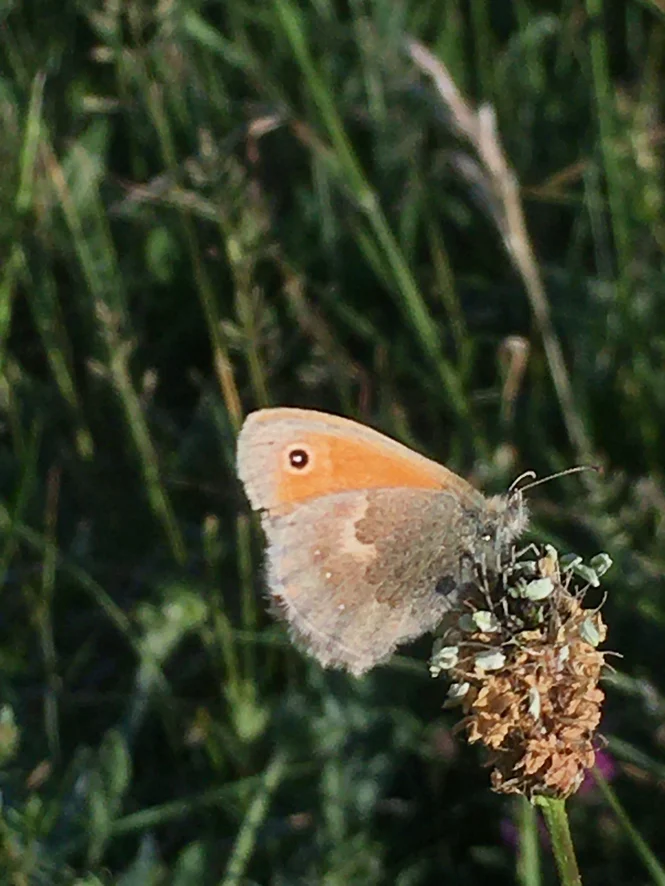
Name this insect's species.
Coenonympha pamphilus
